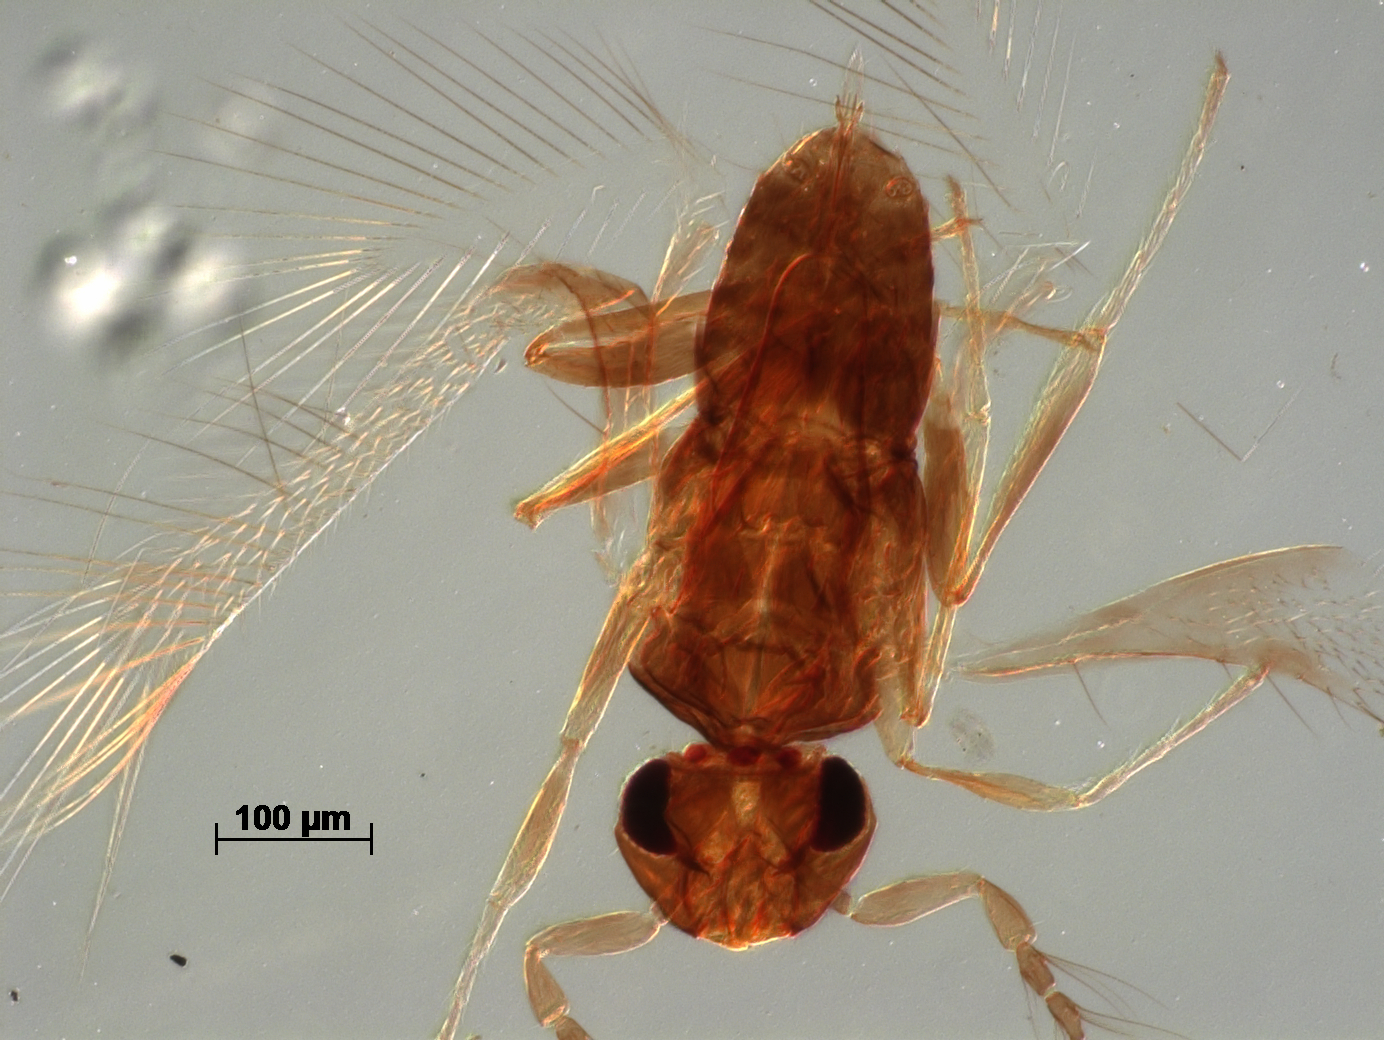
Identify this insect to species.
Anthemus chionaspidis
